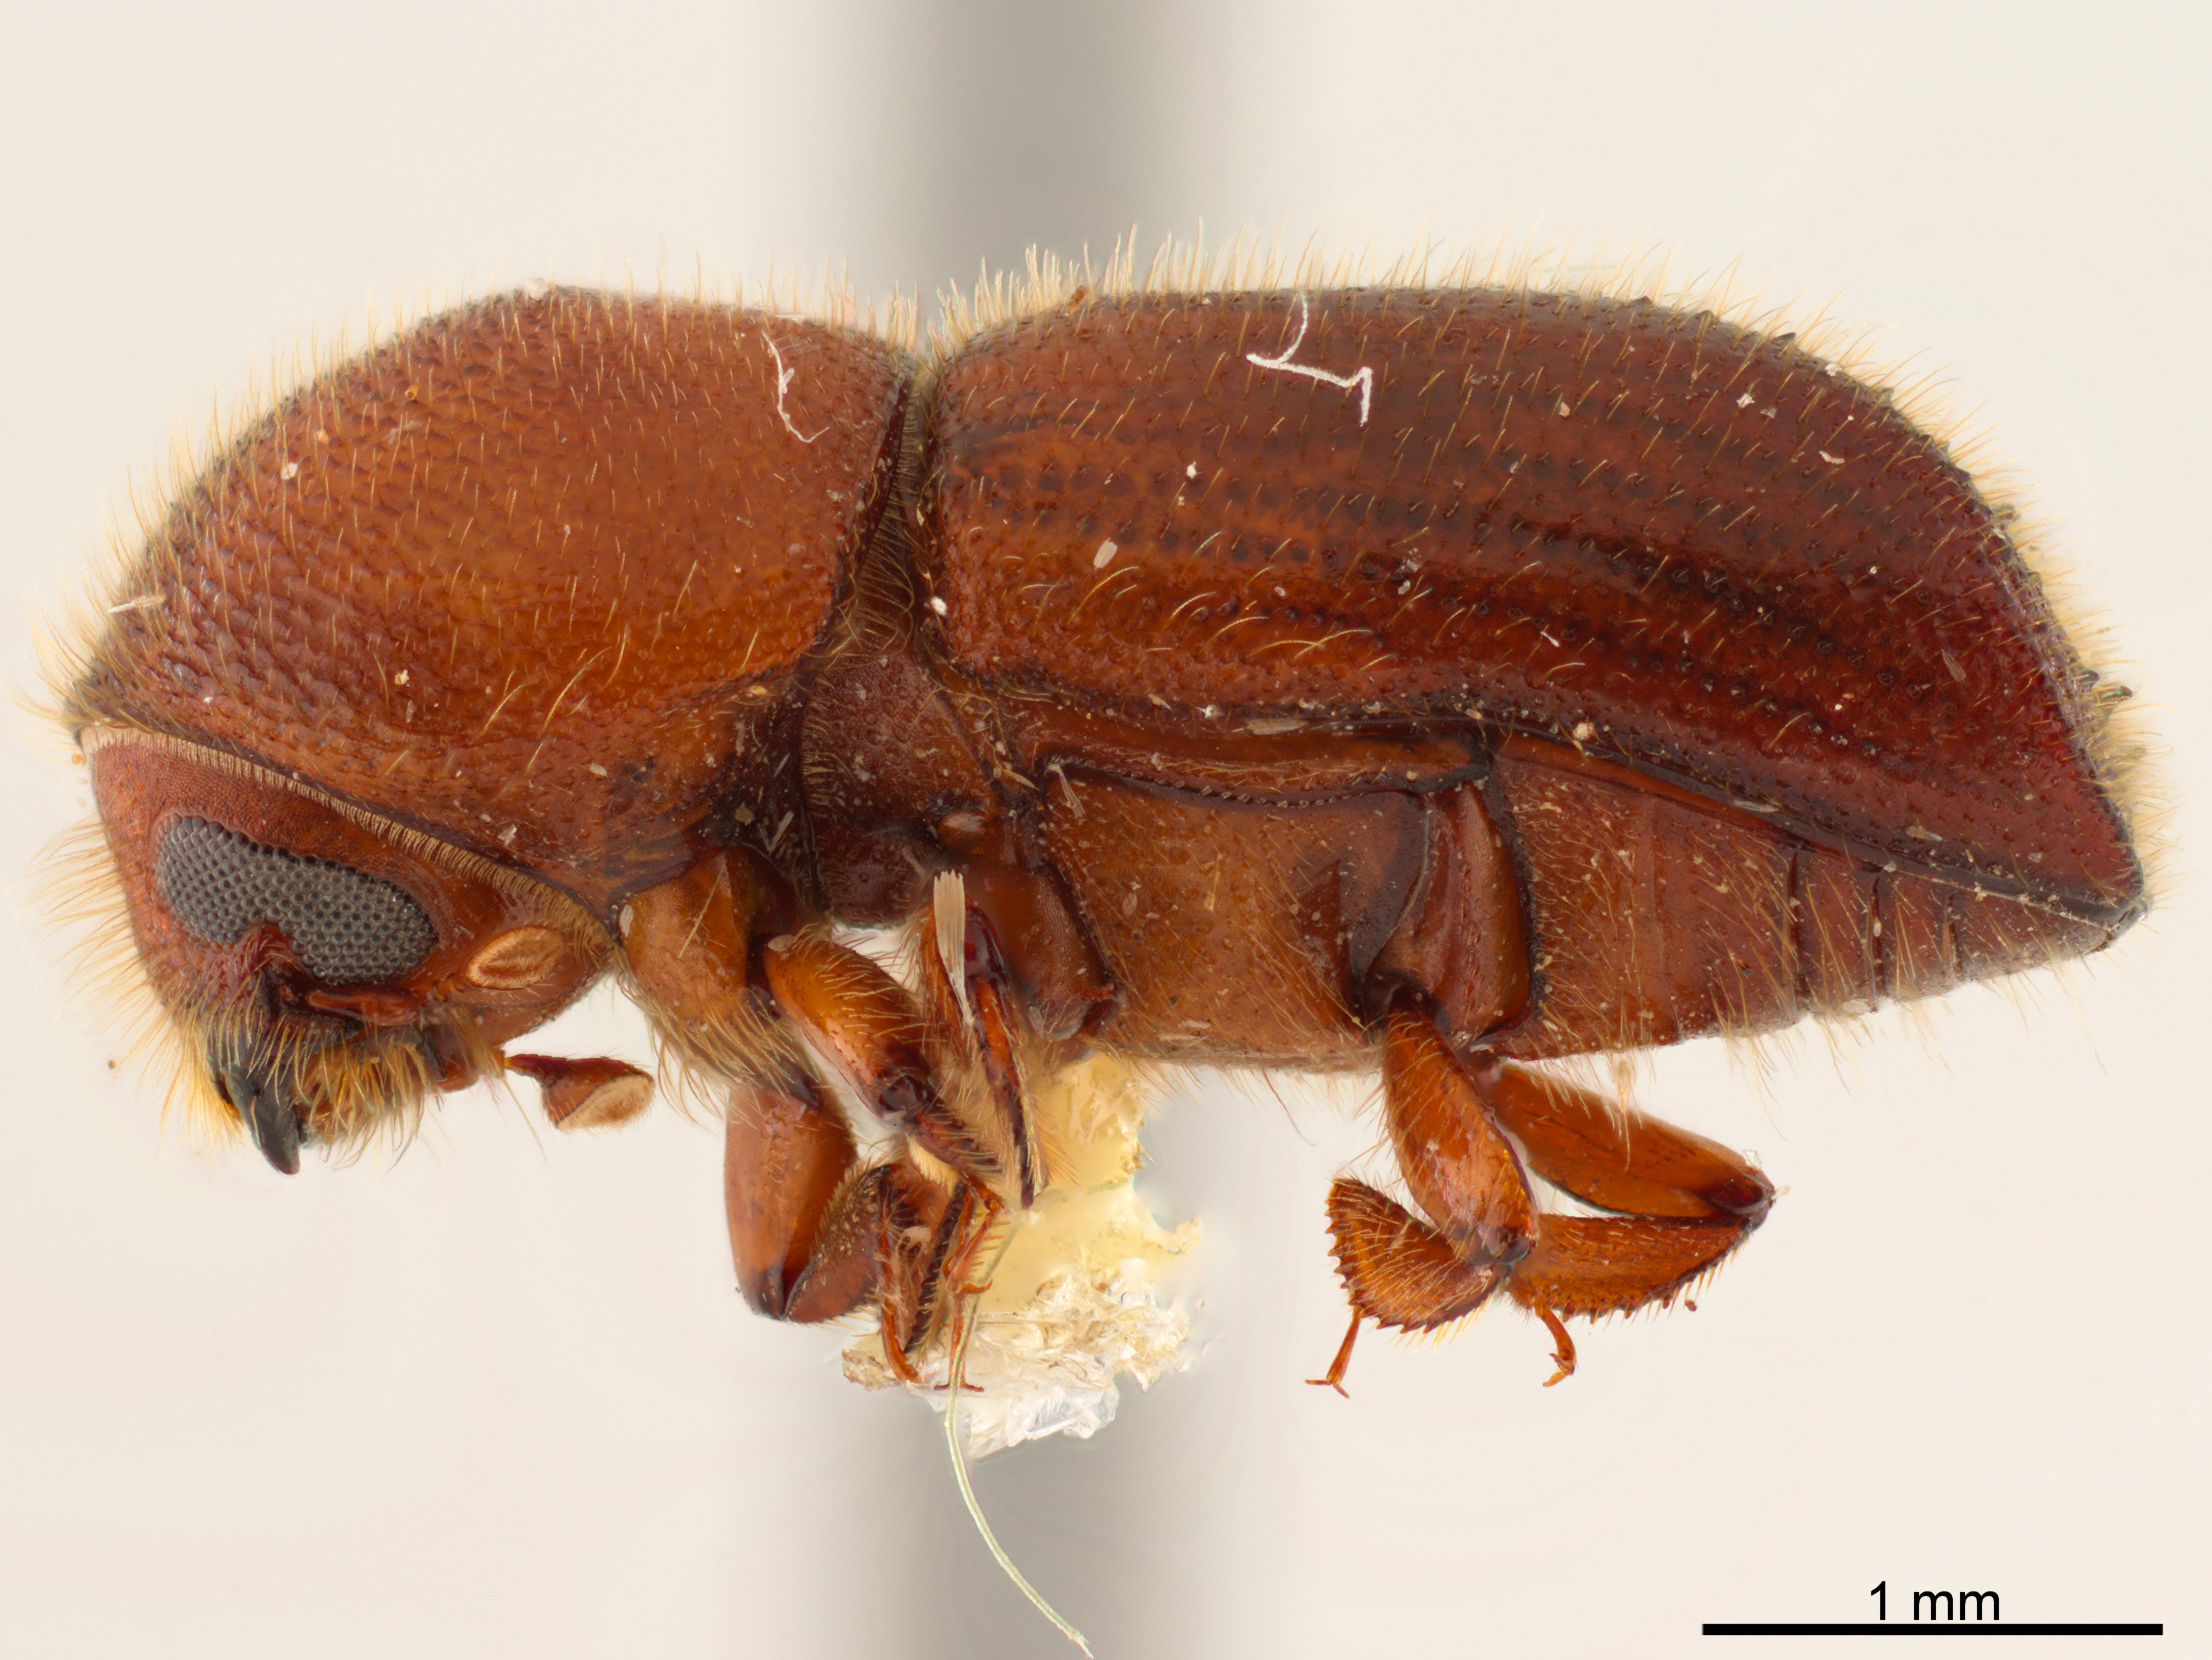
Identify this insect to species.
Xyleborus horridatus
